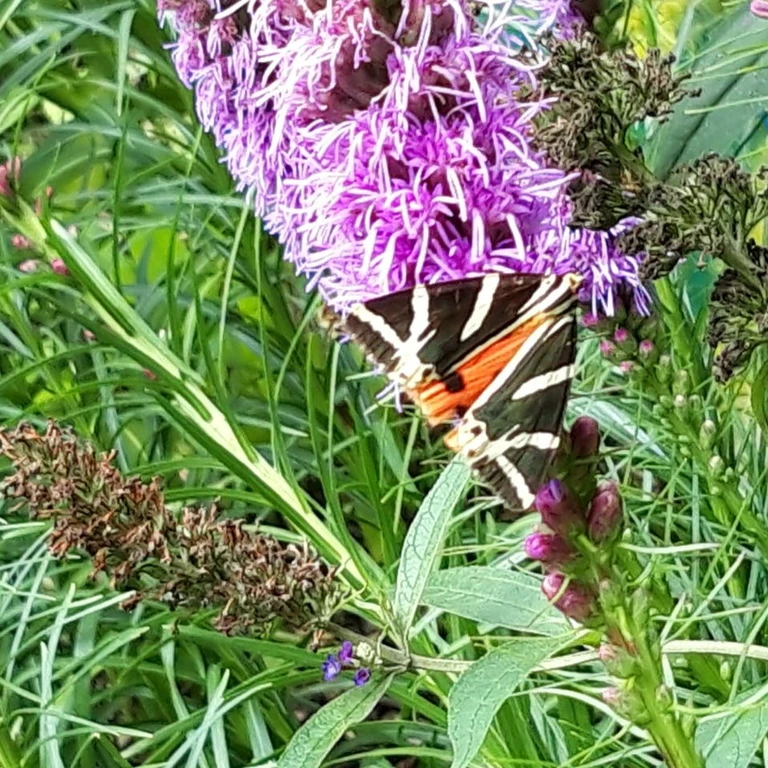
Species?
Euplagia quadripunctaria
